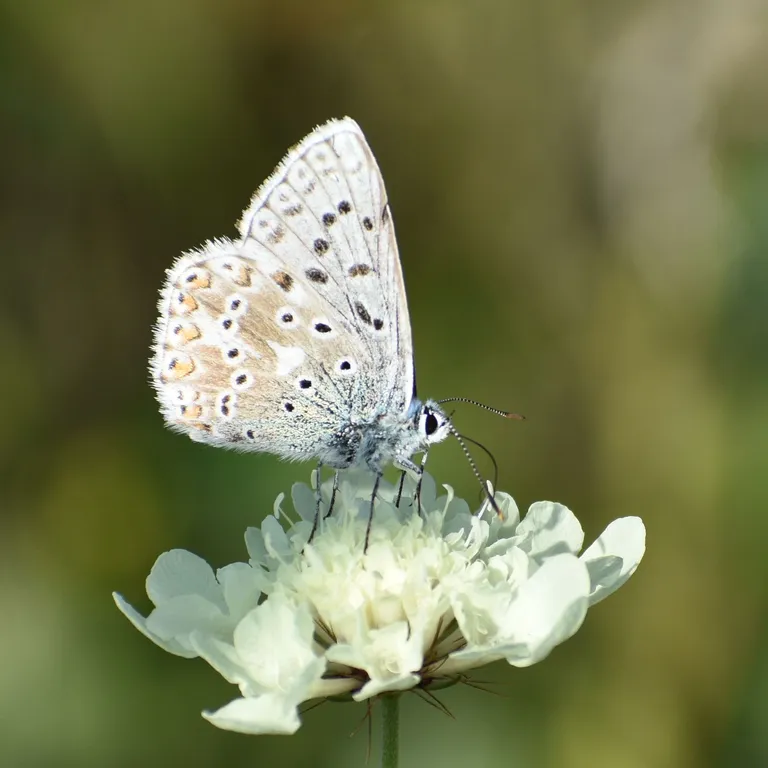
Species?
Lysandra coridon
